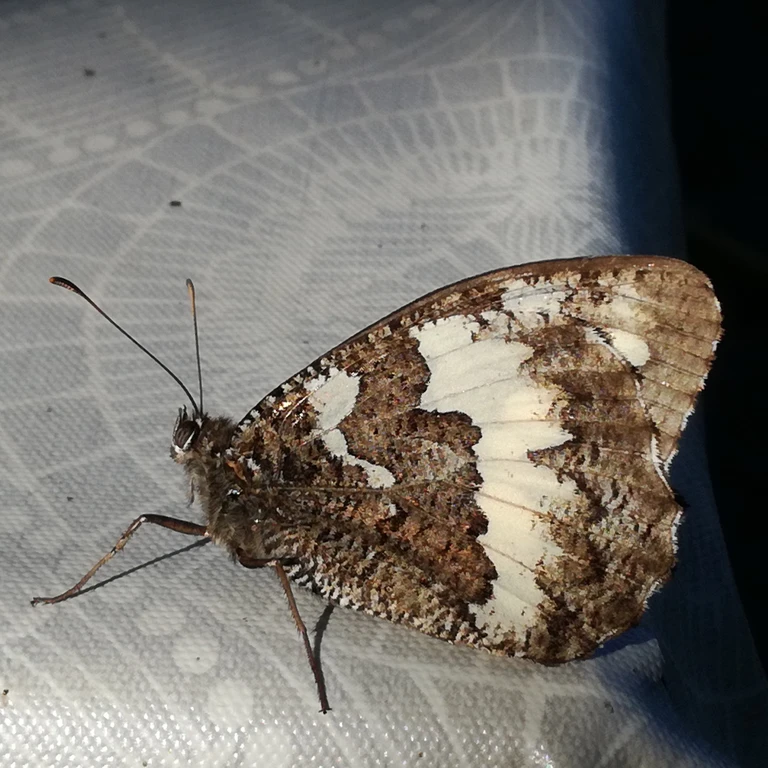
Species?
Brintesia circe
